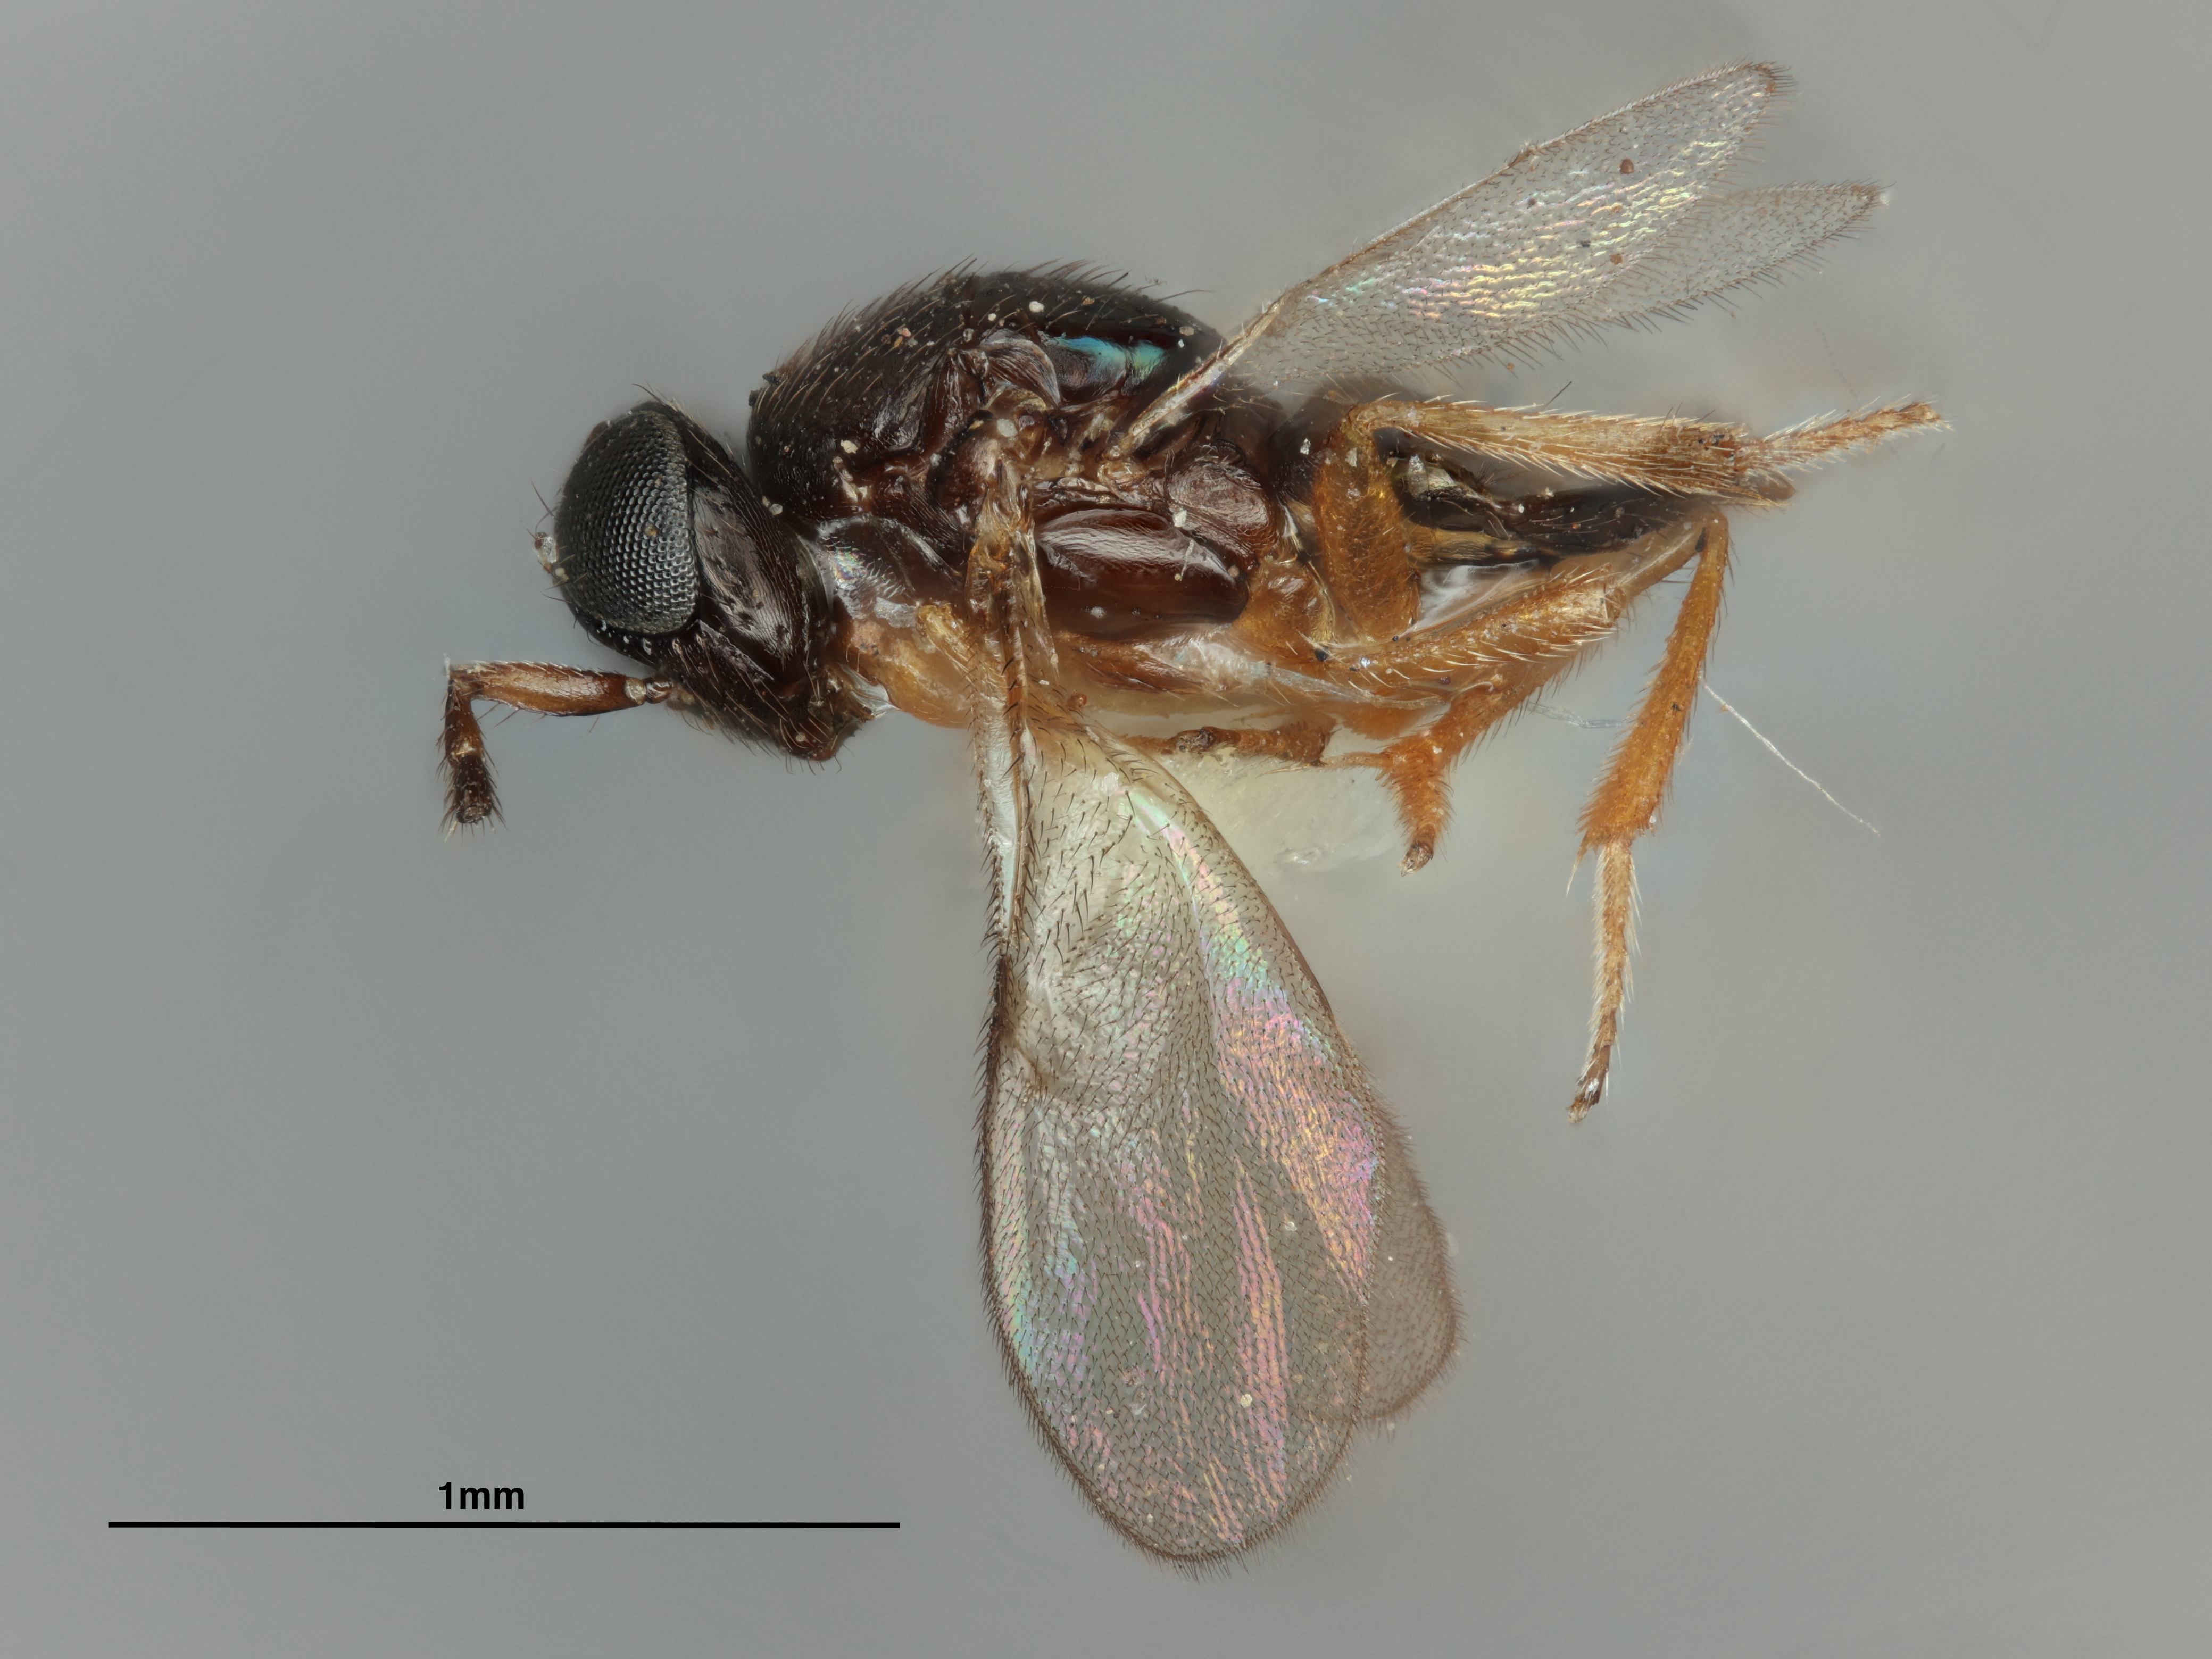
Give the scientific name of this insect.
Tachinaephagus congoensis
